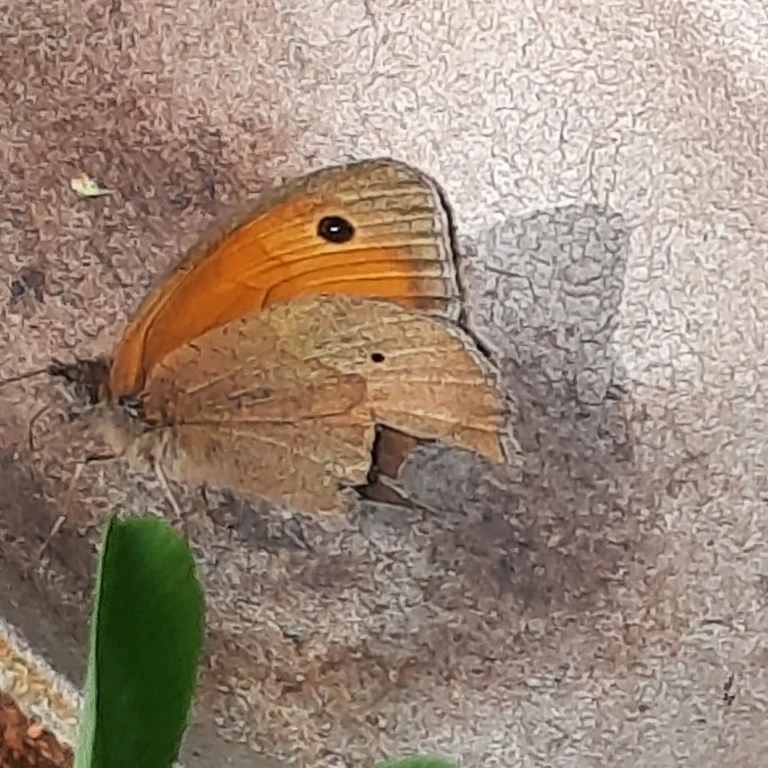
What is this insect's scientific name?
Maniola jurtina
